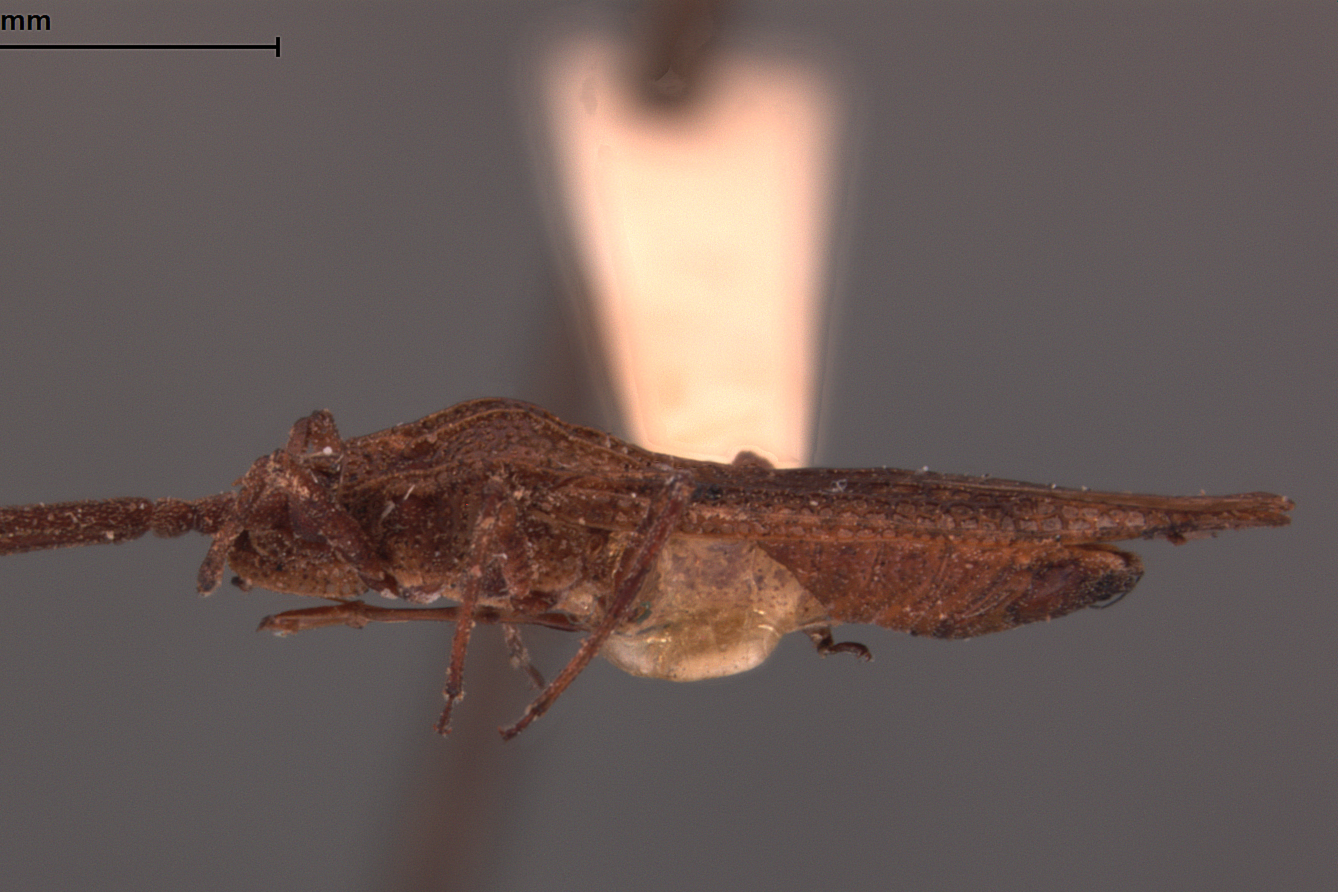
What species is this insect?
Teleonemia barberi
